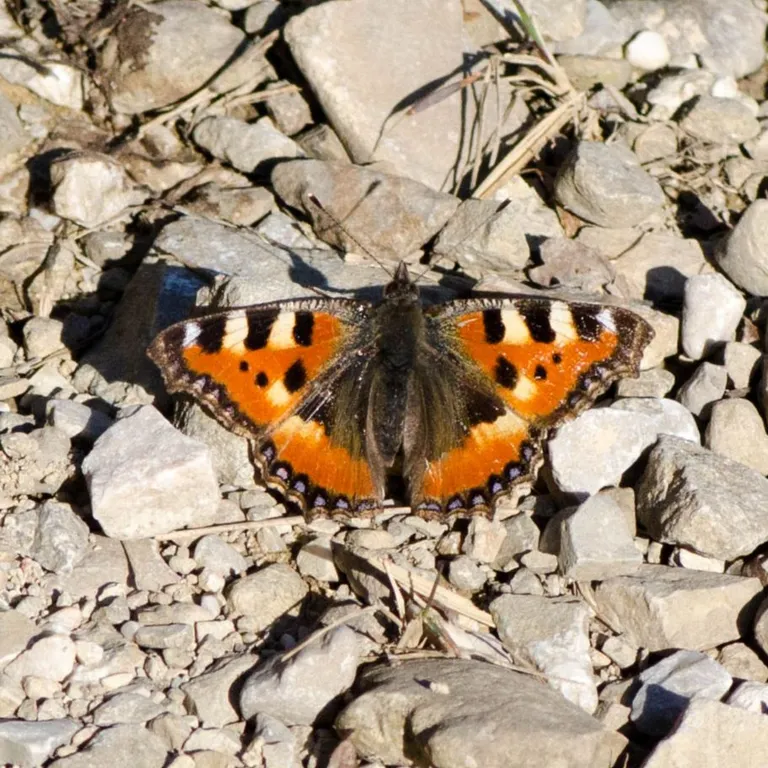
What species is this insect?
Aglais urticae
